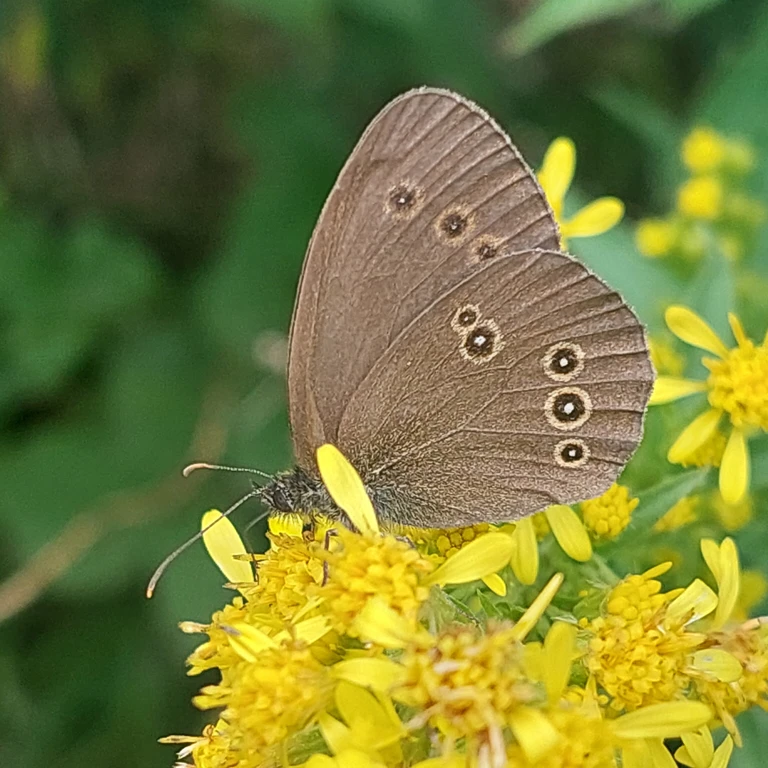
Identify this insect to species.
Aphantopus hyperantus
